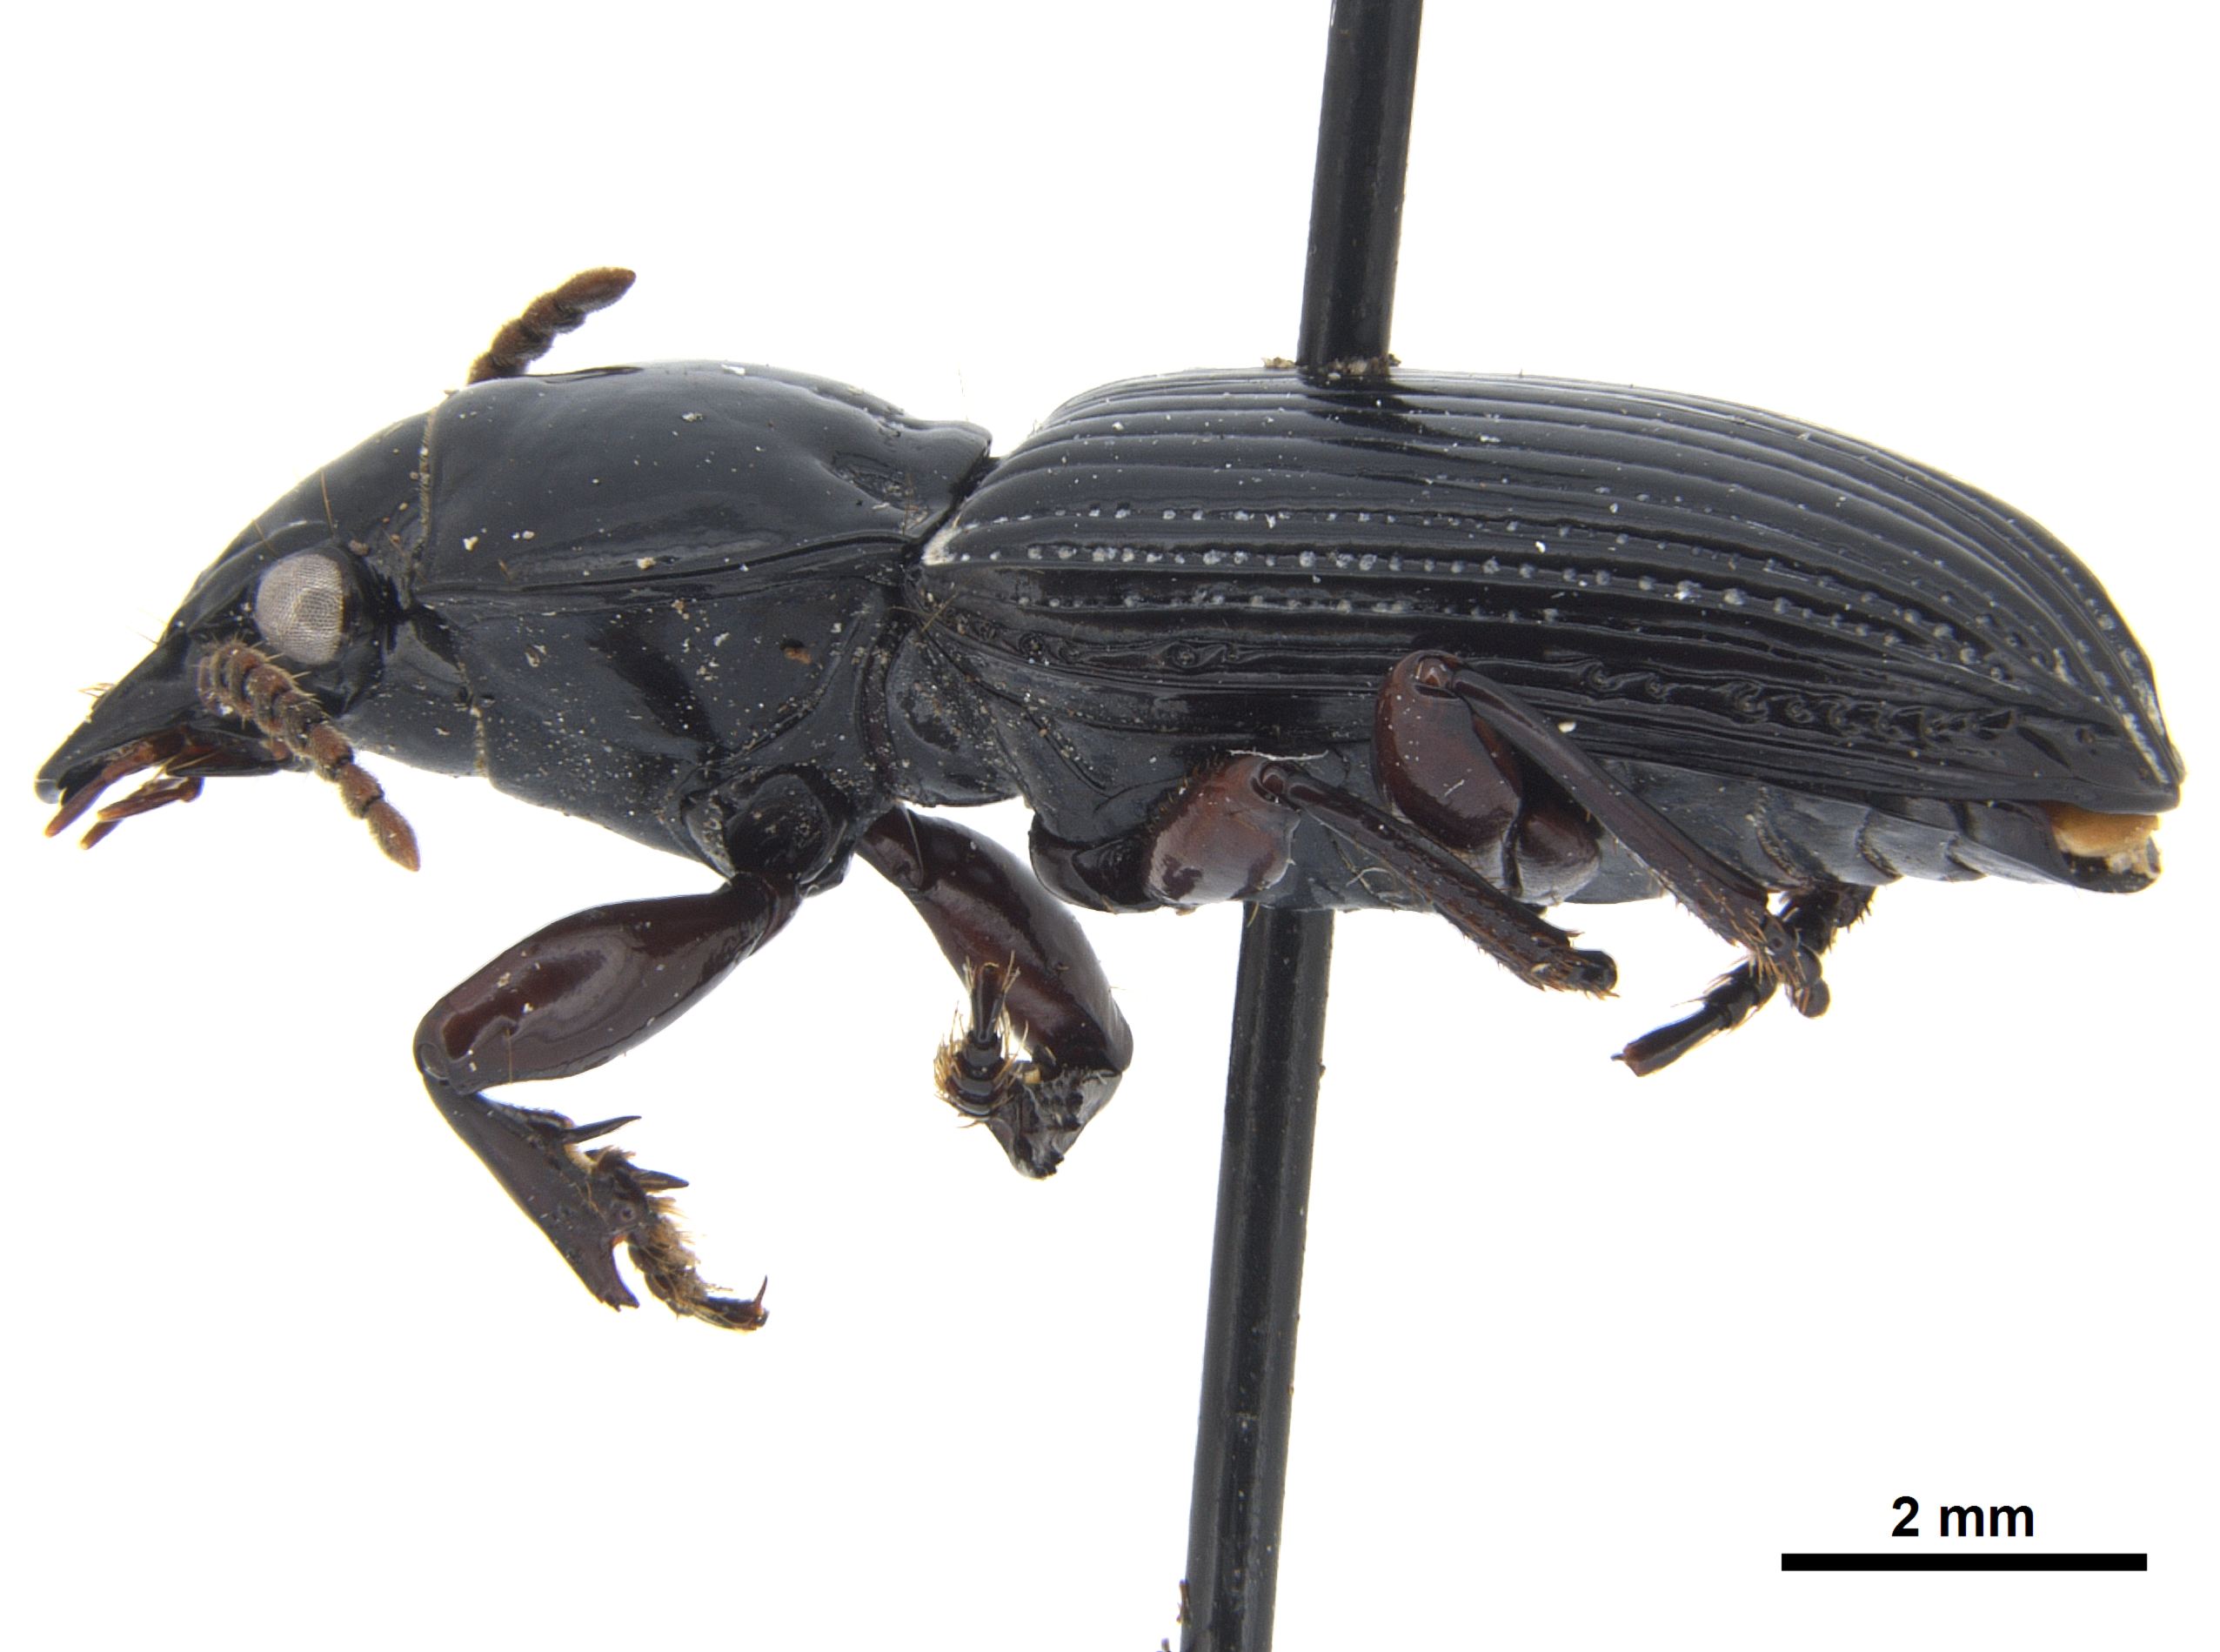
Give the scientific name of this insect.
Moriosomus sylvestris
